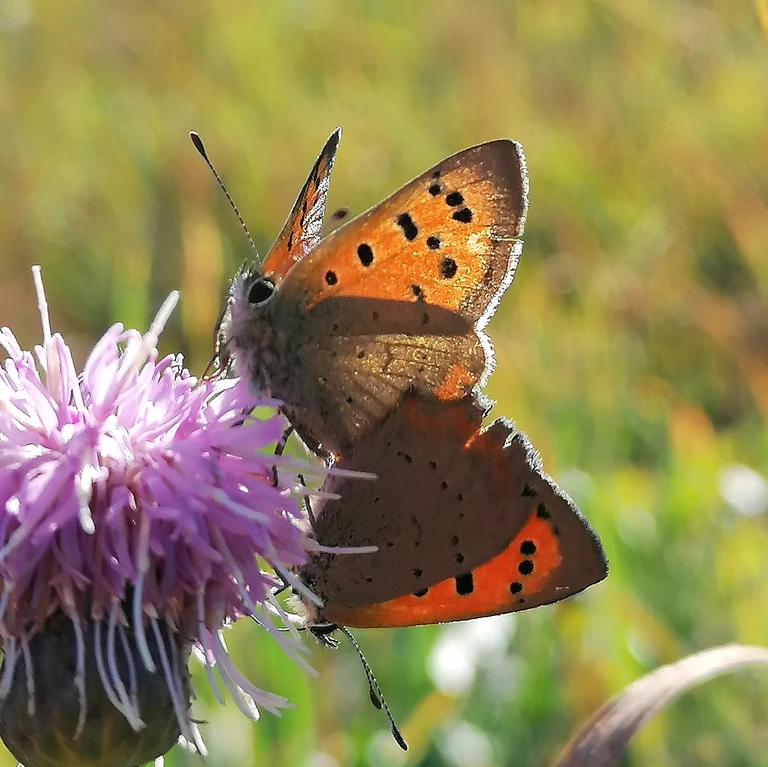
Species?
Lycaena phlaeas
